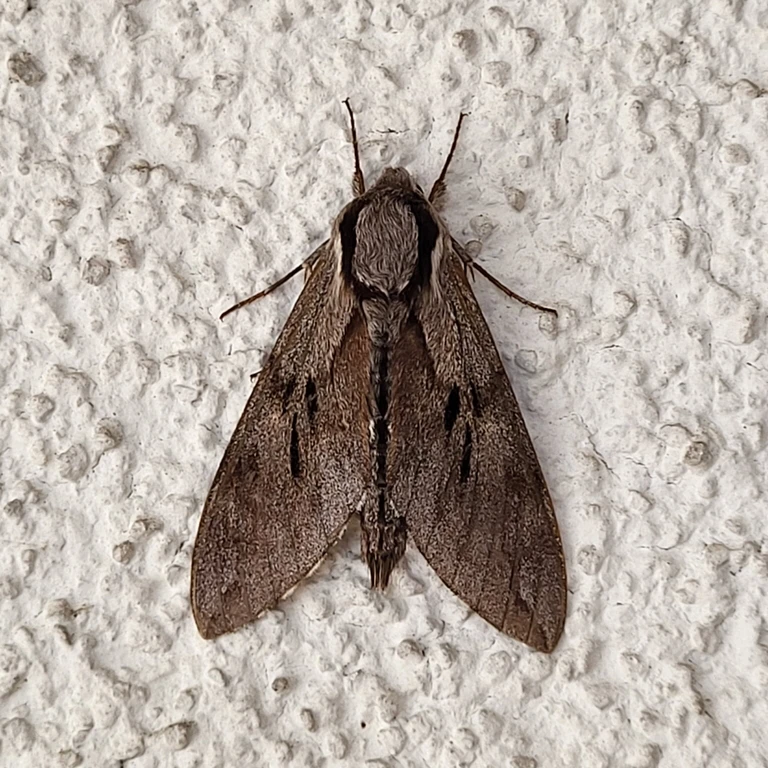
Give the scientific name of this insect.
Sphinx pinastri
